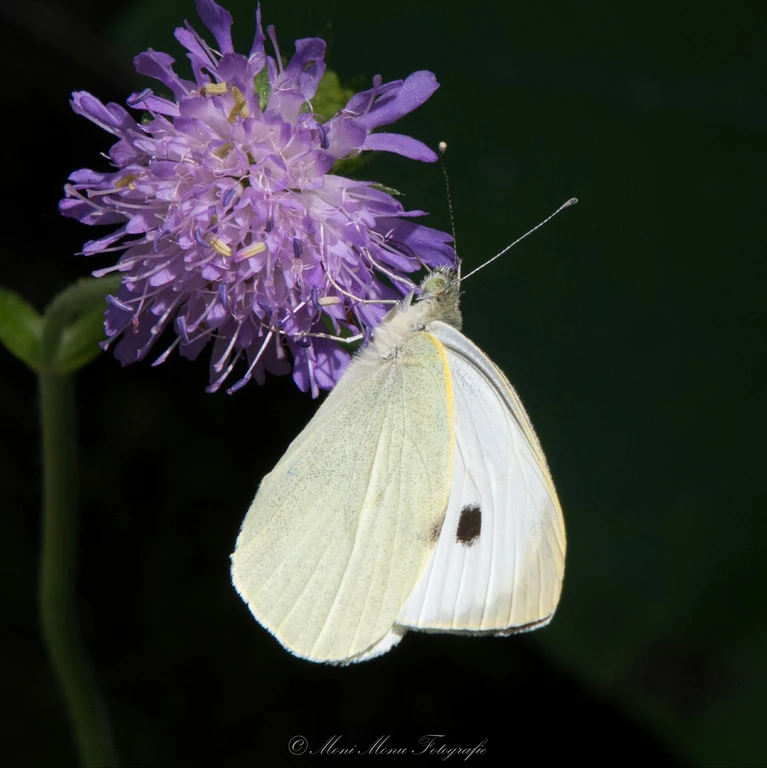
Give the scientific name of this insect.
Pieris brassicae
